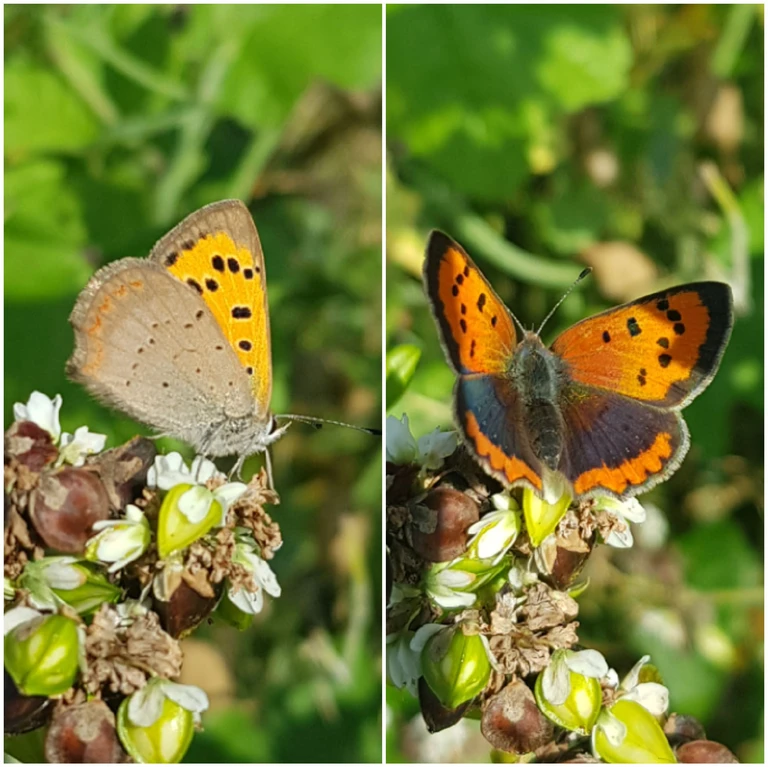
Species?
Lycaena phlaeas
